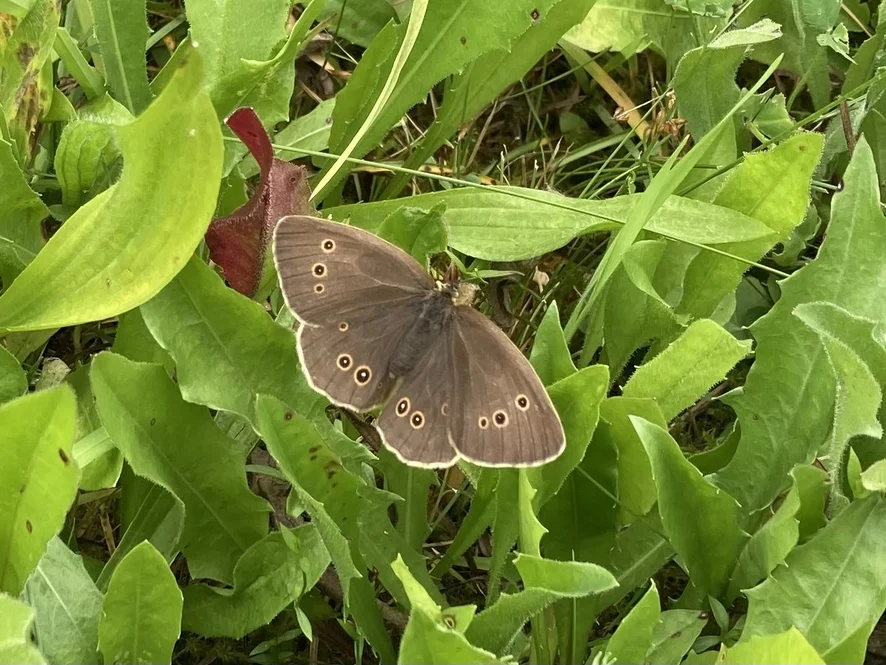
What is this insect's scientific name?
Aphantopus hyperantus
